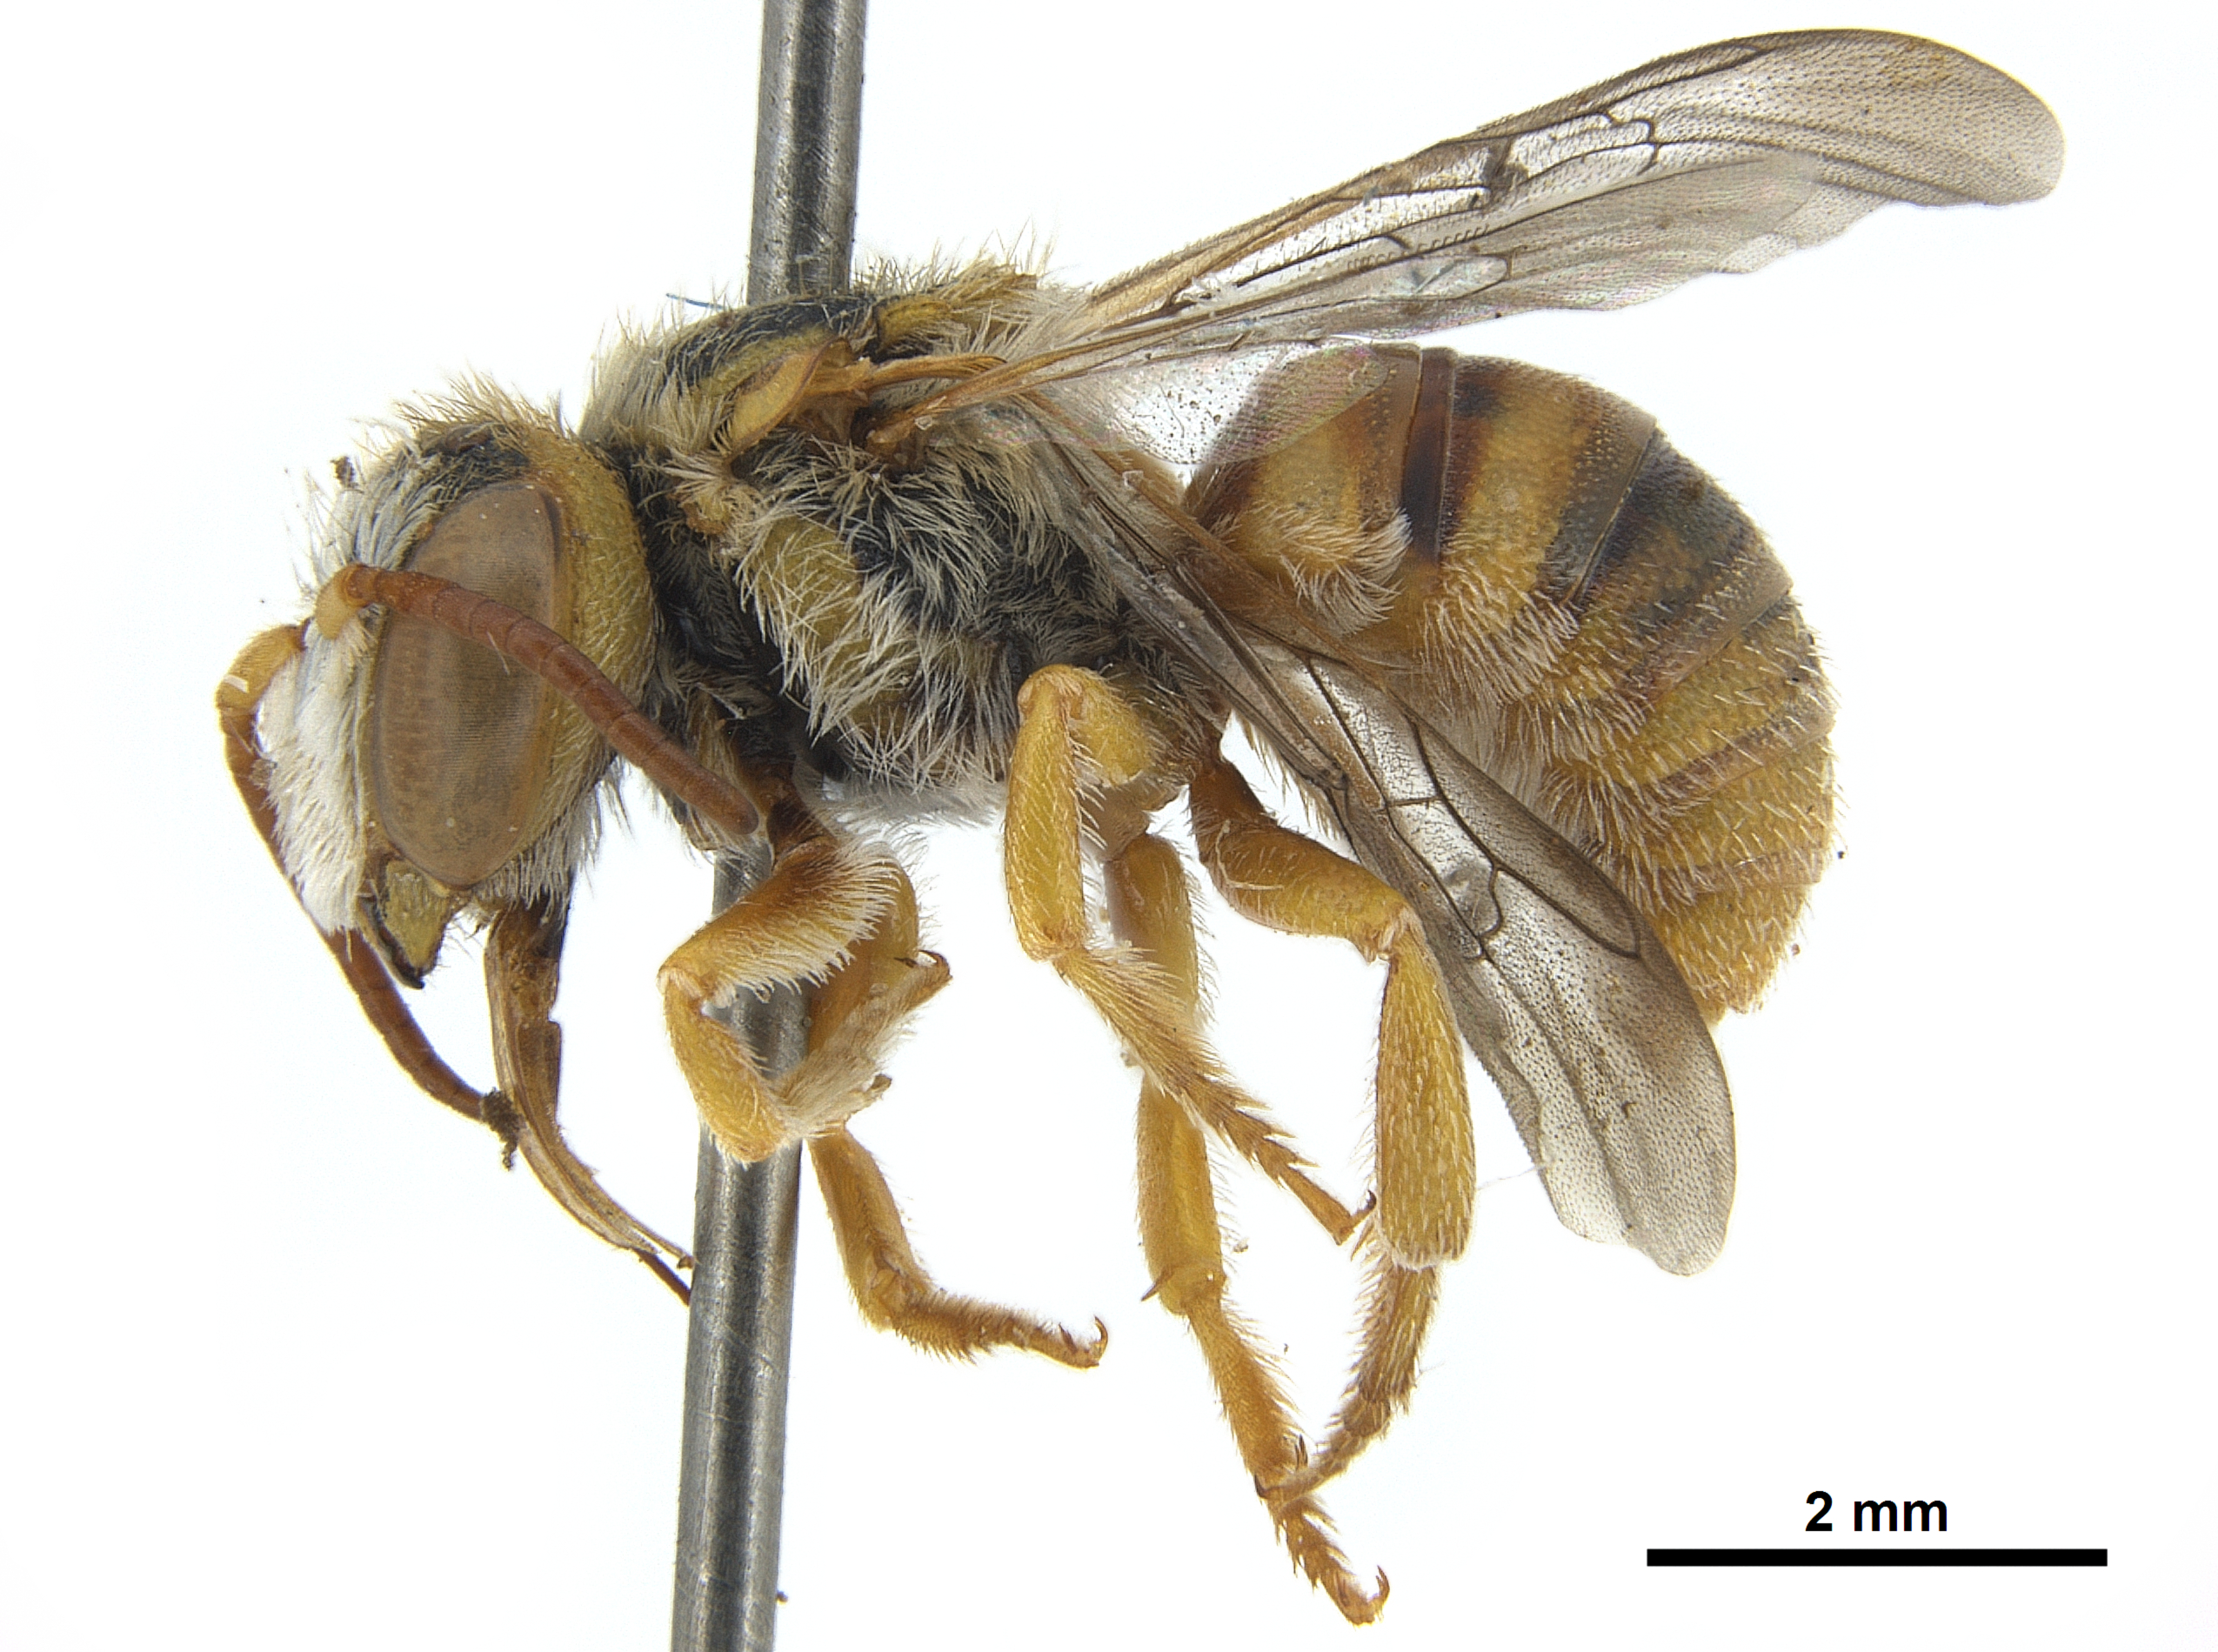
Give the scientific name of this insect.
Icteranthidium ferrugineum
